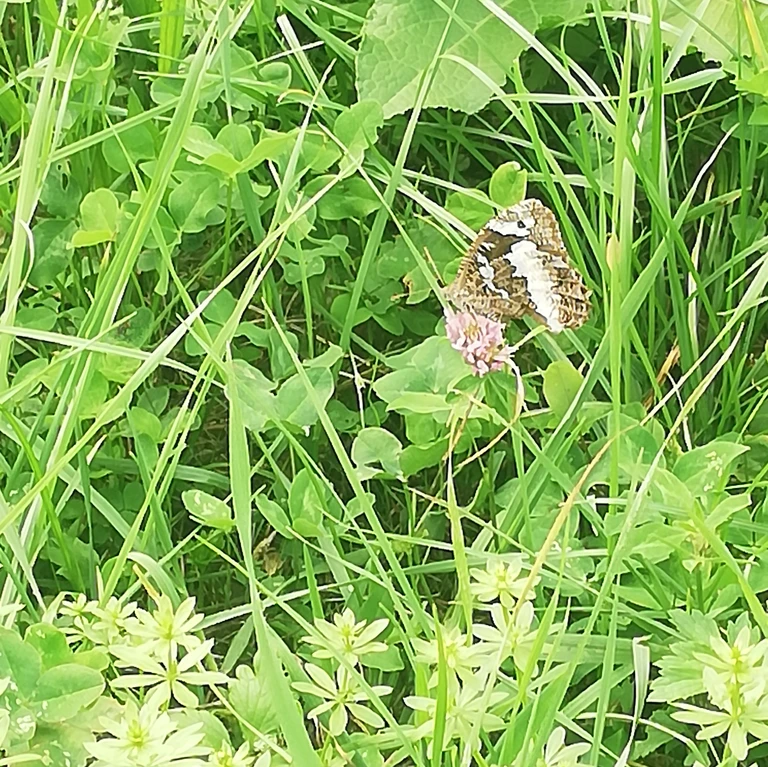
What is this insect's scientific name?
Brintesia circe
